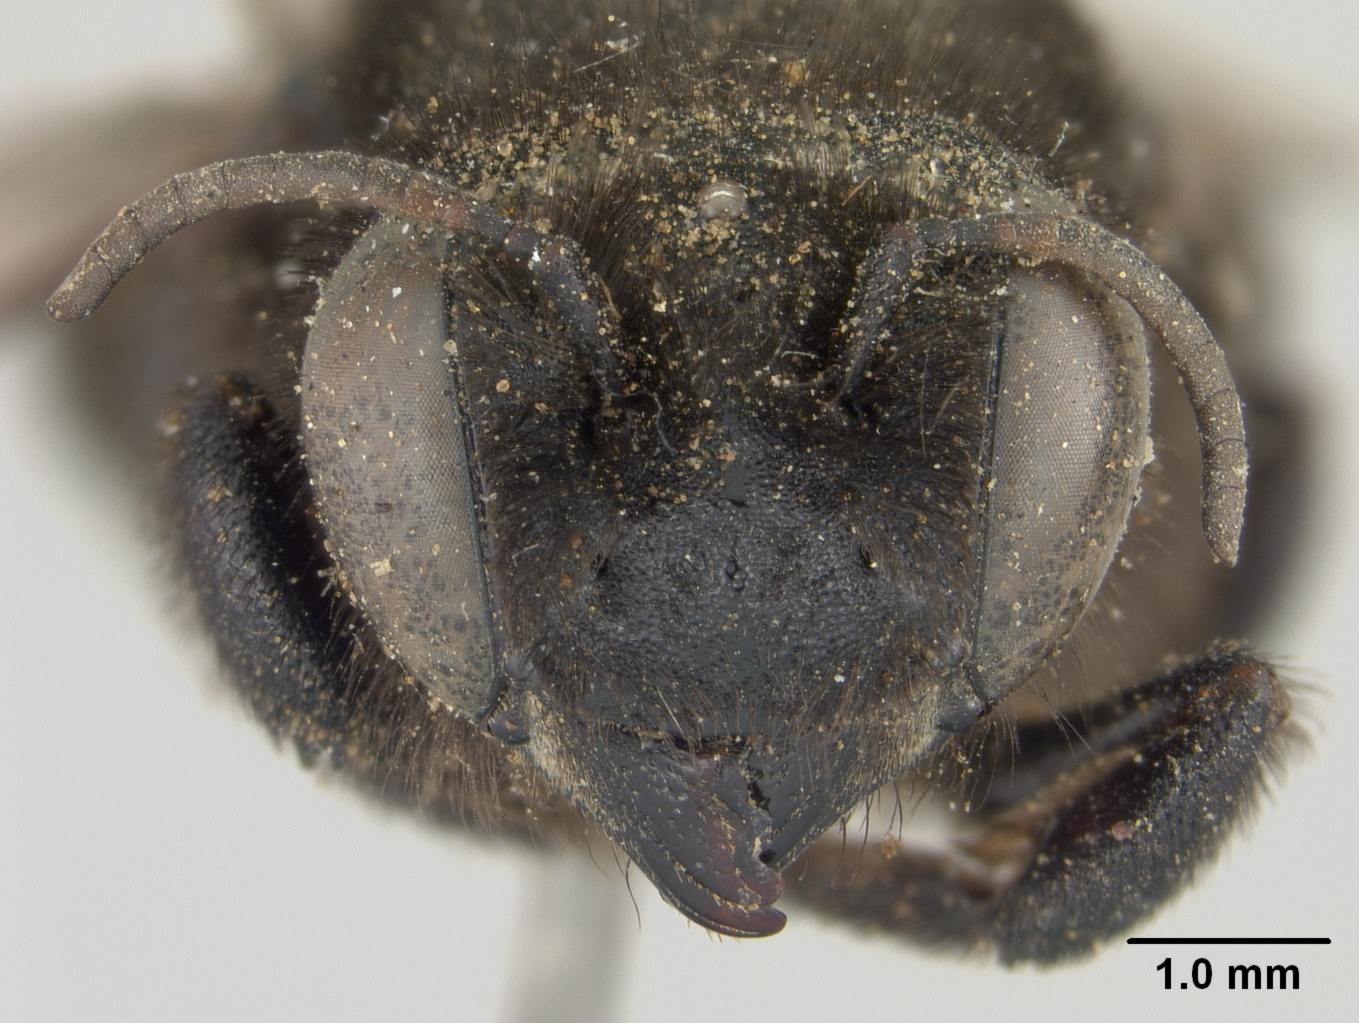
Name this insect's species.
Megachile holomelaena
